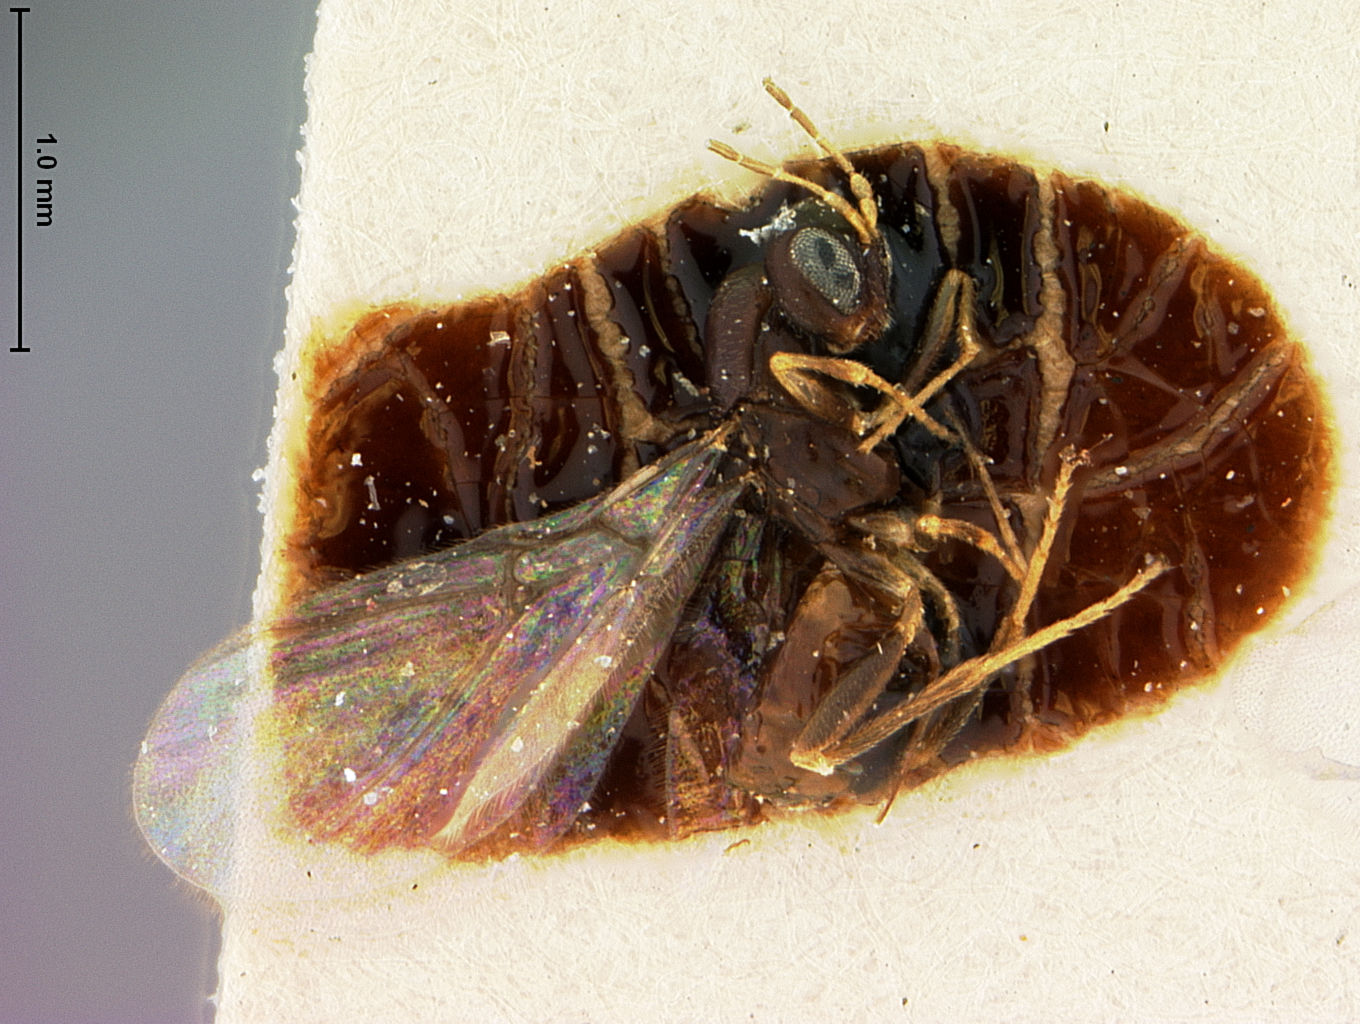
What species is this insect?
Neuroterus cockerelli
